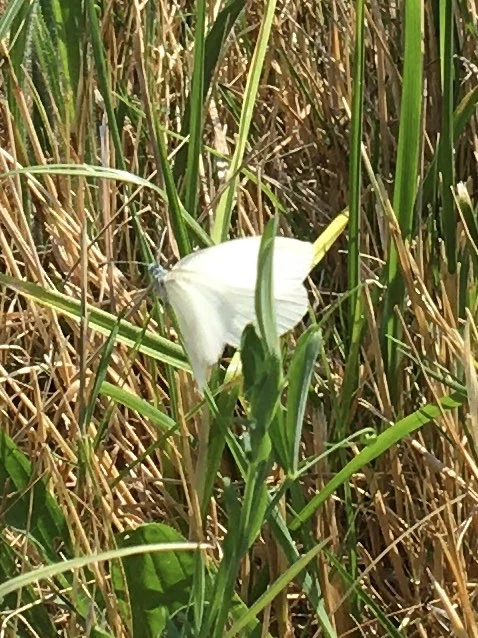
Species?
Leptidea sinapis/juvernica
